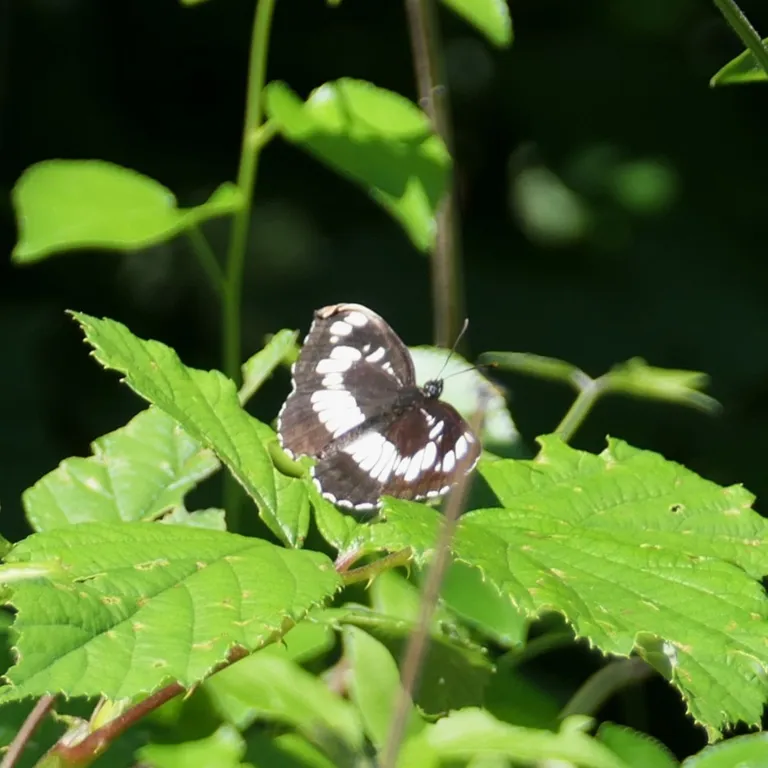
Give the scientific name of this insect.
Neptis rivularis
